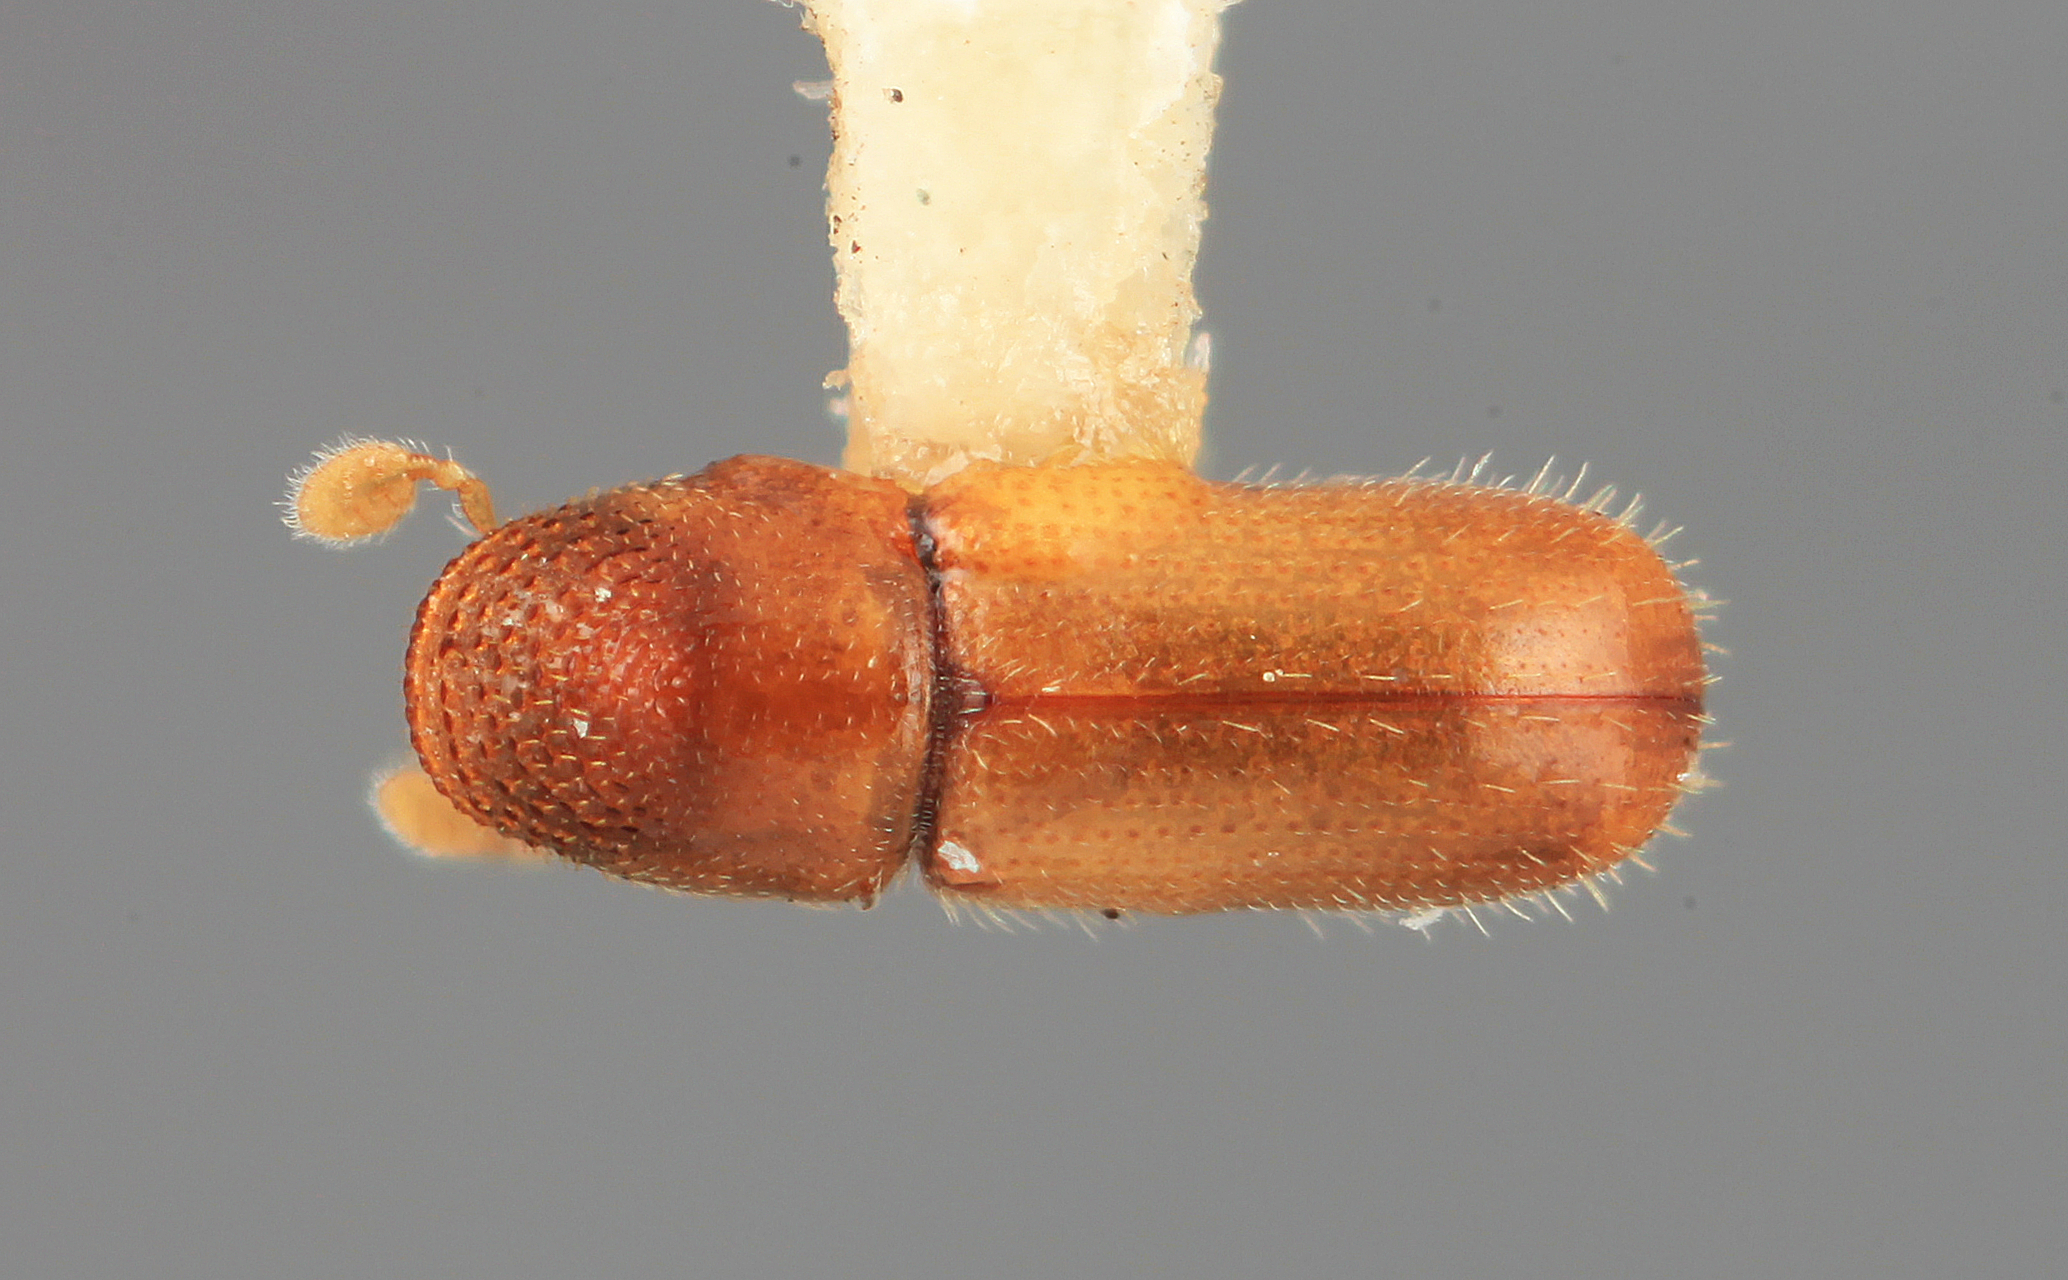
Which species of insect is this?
Pseudopityophthorus durangoensis
